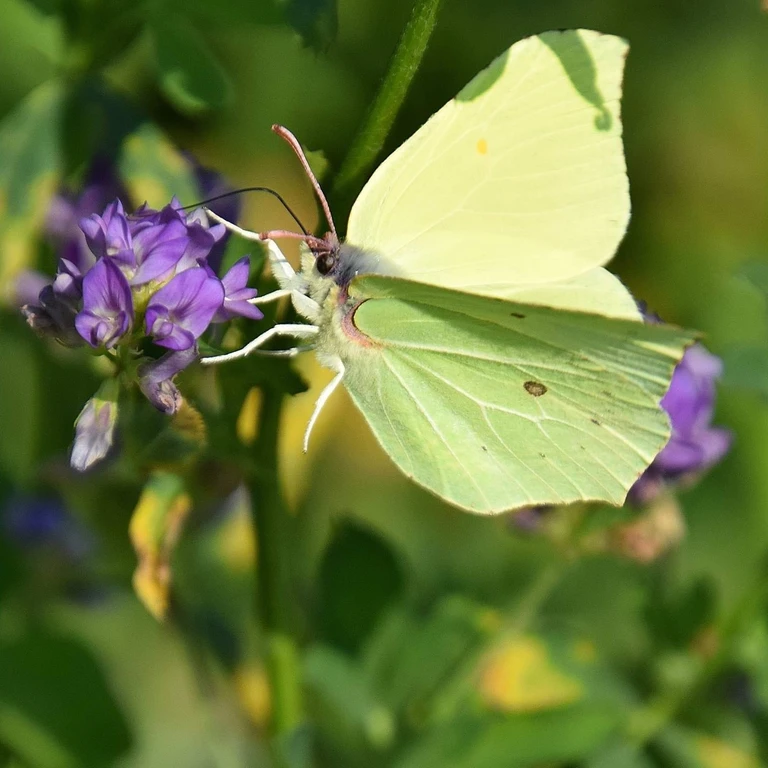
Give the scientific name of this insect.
Gonepteryx rhamni
